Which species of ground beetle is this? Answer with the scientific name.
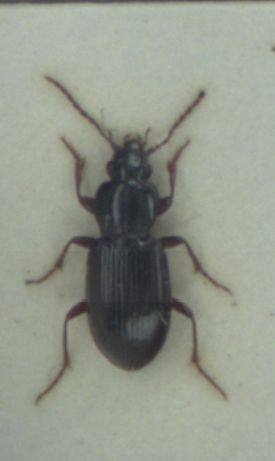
Pterostichus strenuus
